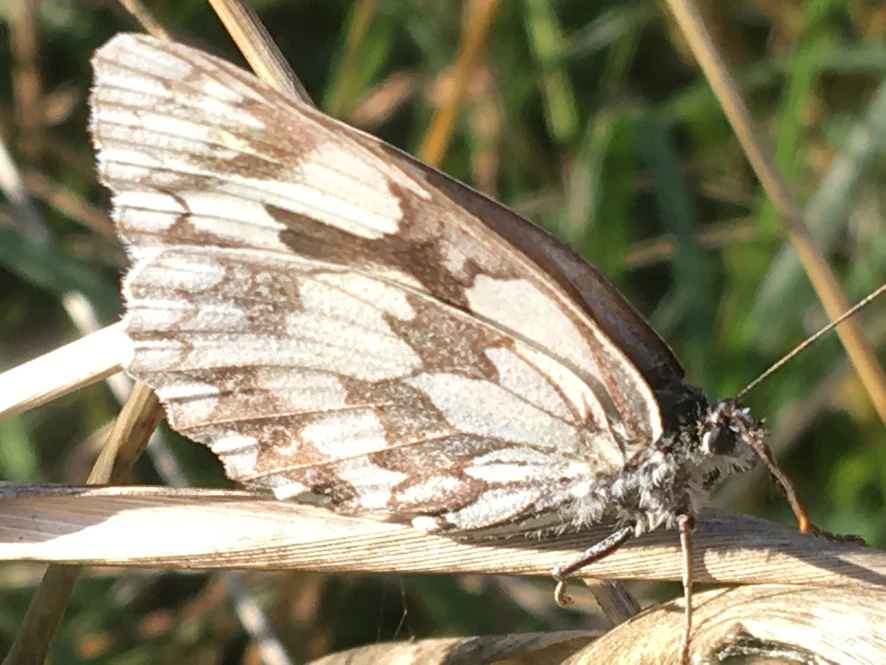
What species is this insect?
Melanargia galathea
